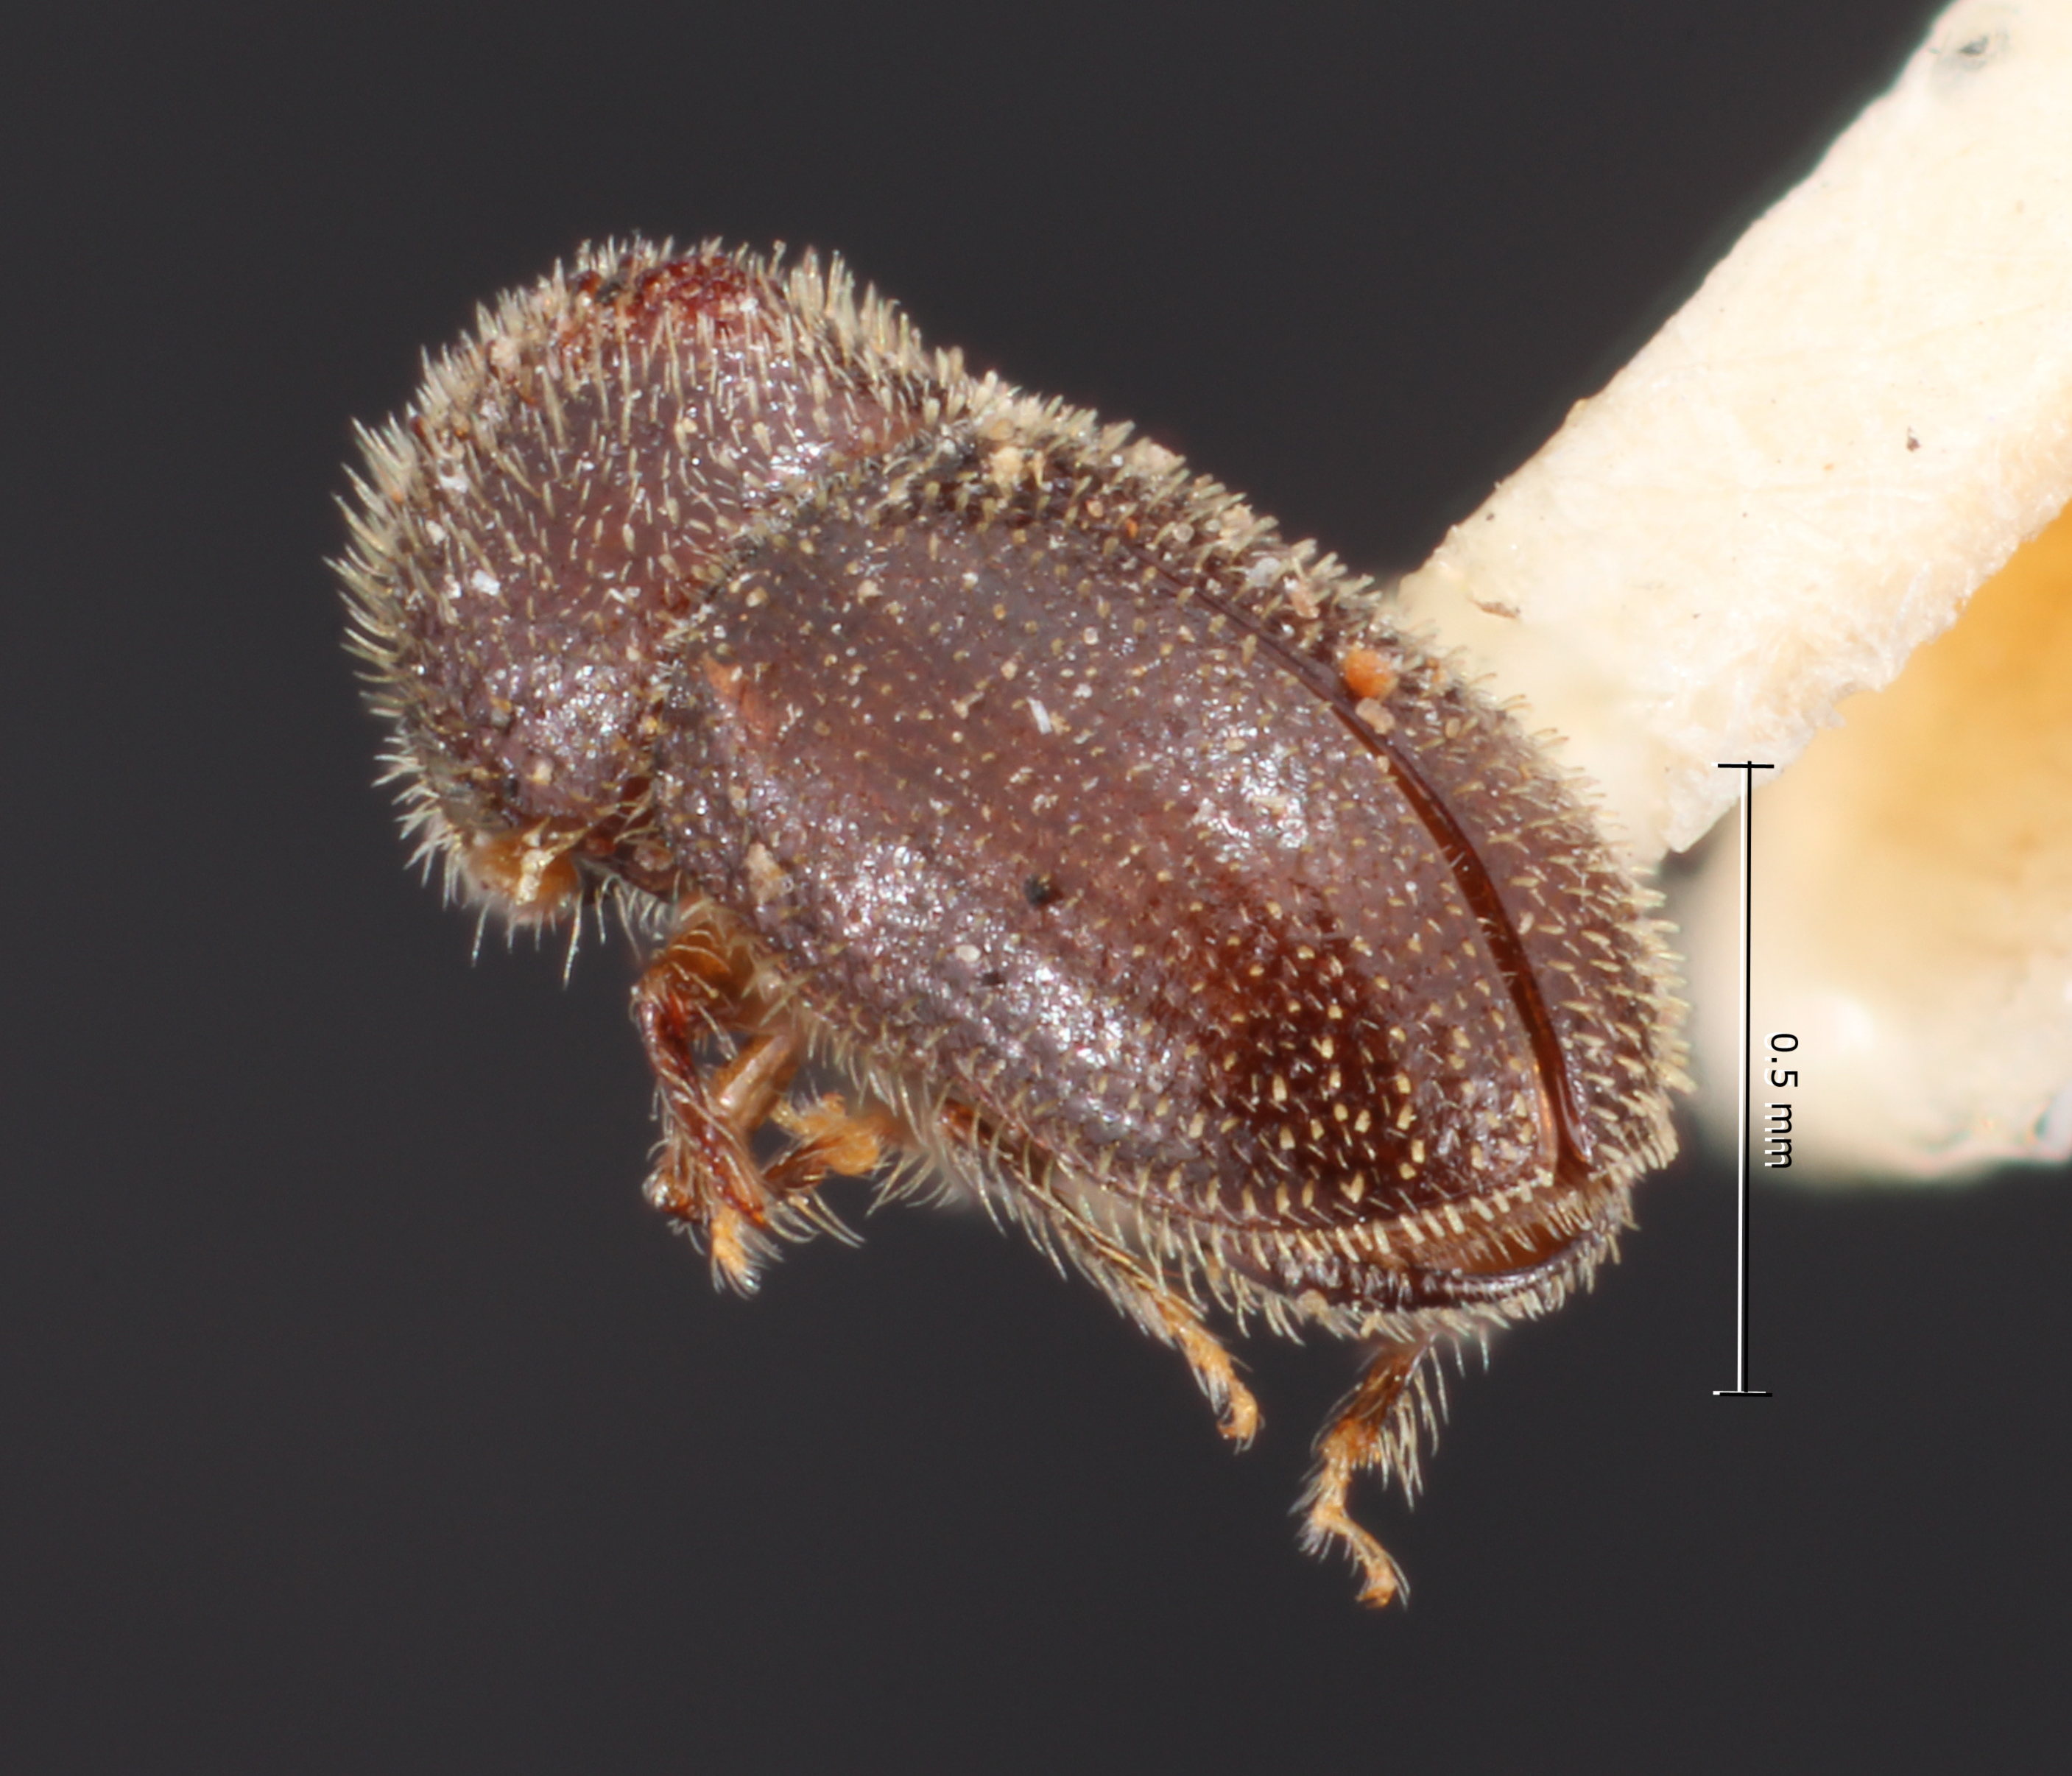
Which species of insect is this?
Stephanoderes brunneus
